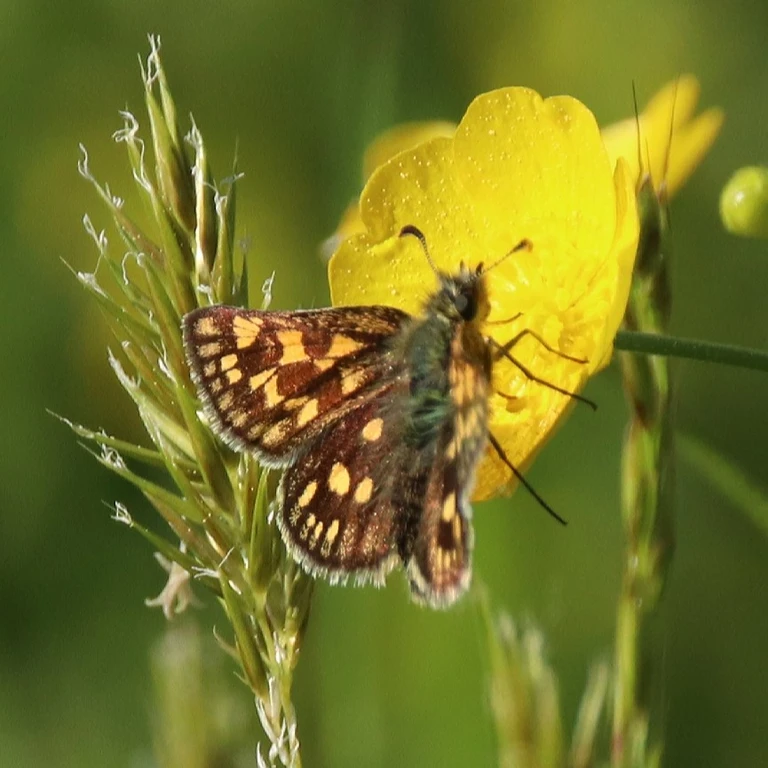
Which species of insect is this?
Carterocephalus palaemon
